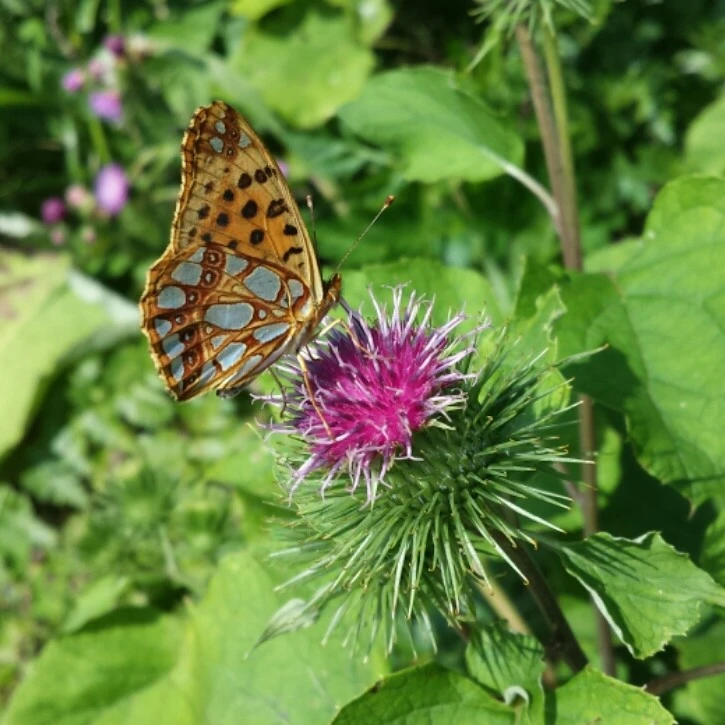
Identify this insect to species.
Issoria lathonia
